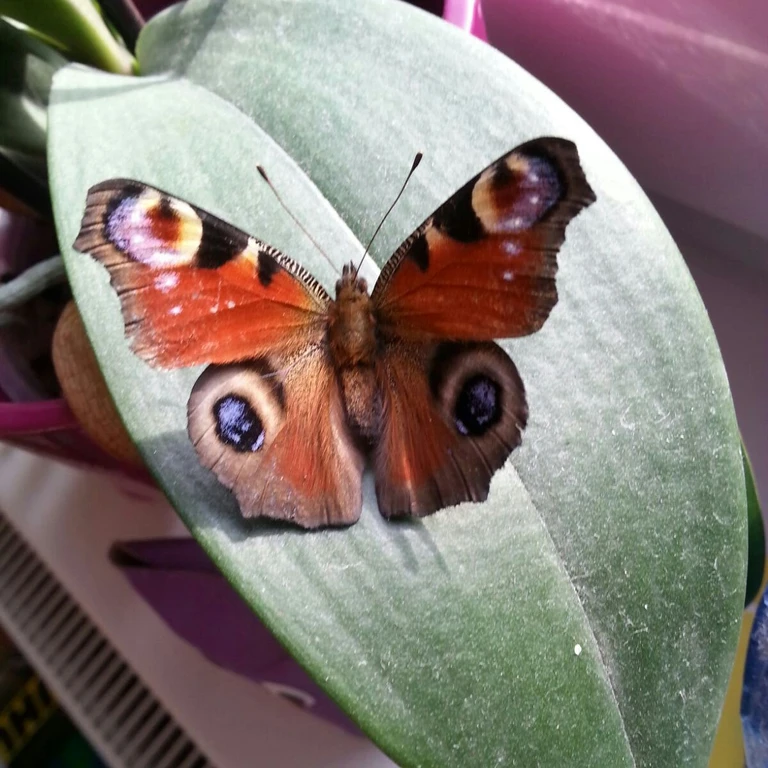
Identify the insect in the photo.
Aglais io
